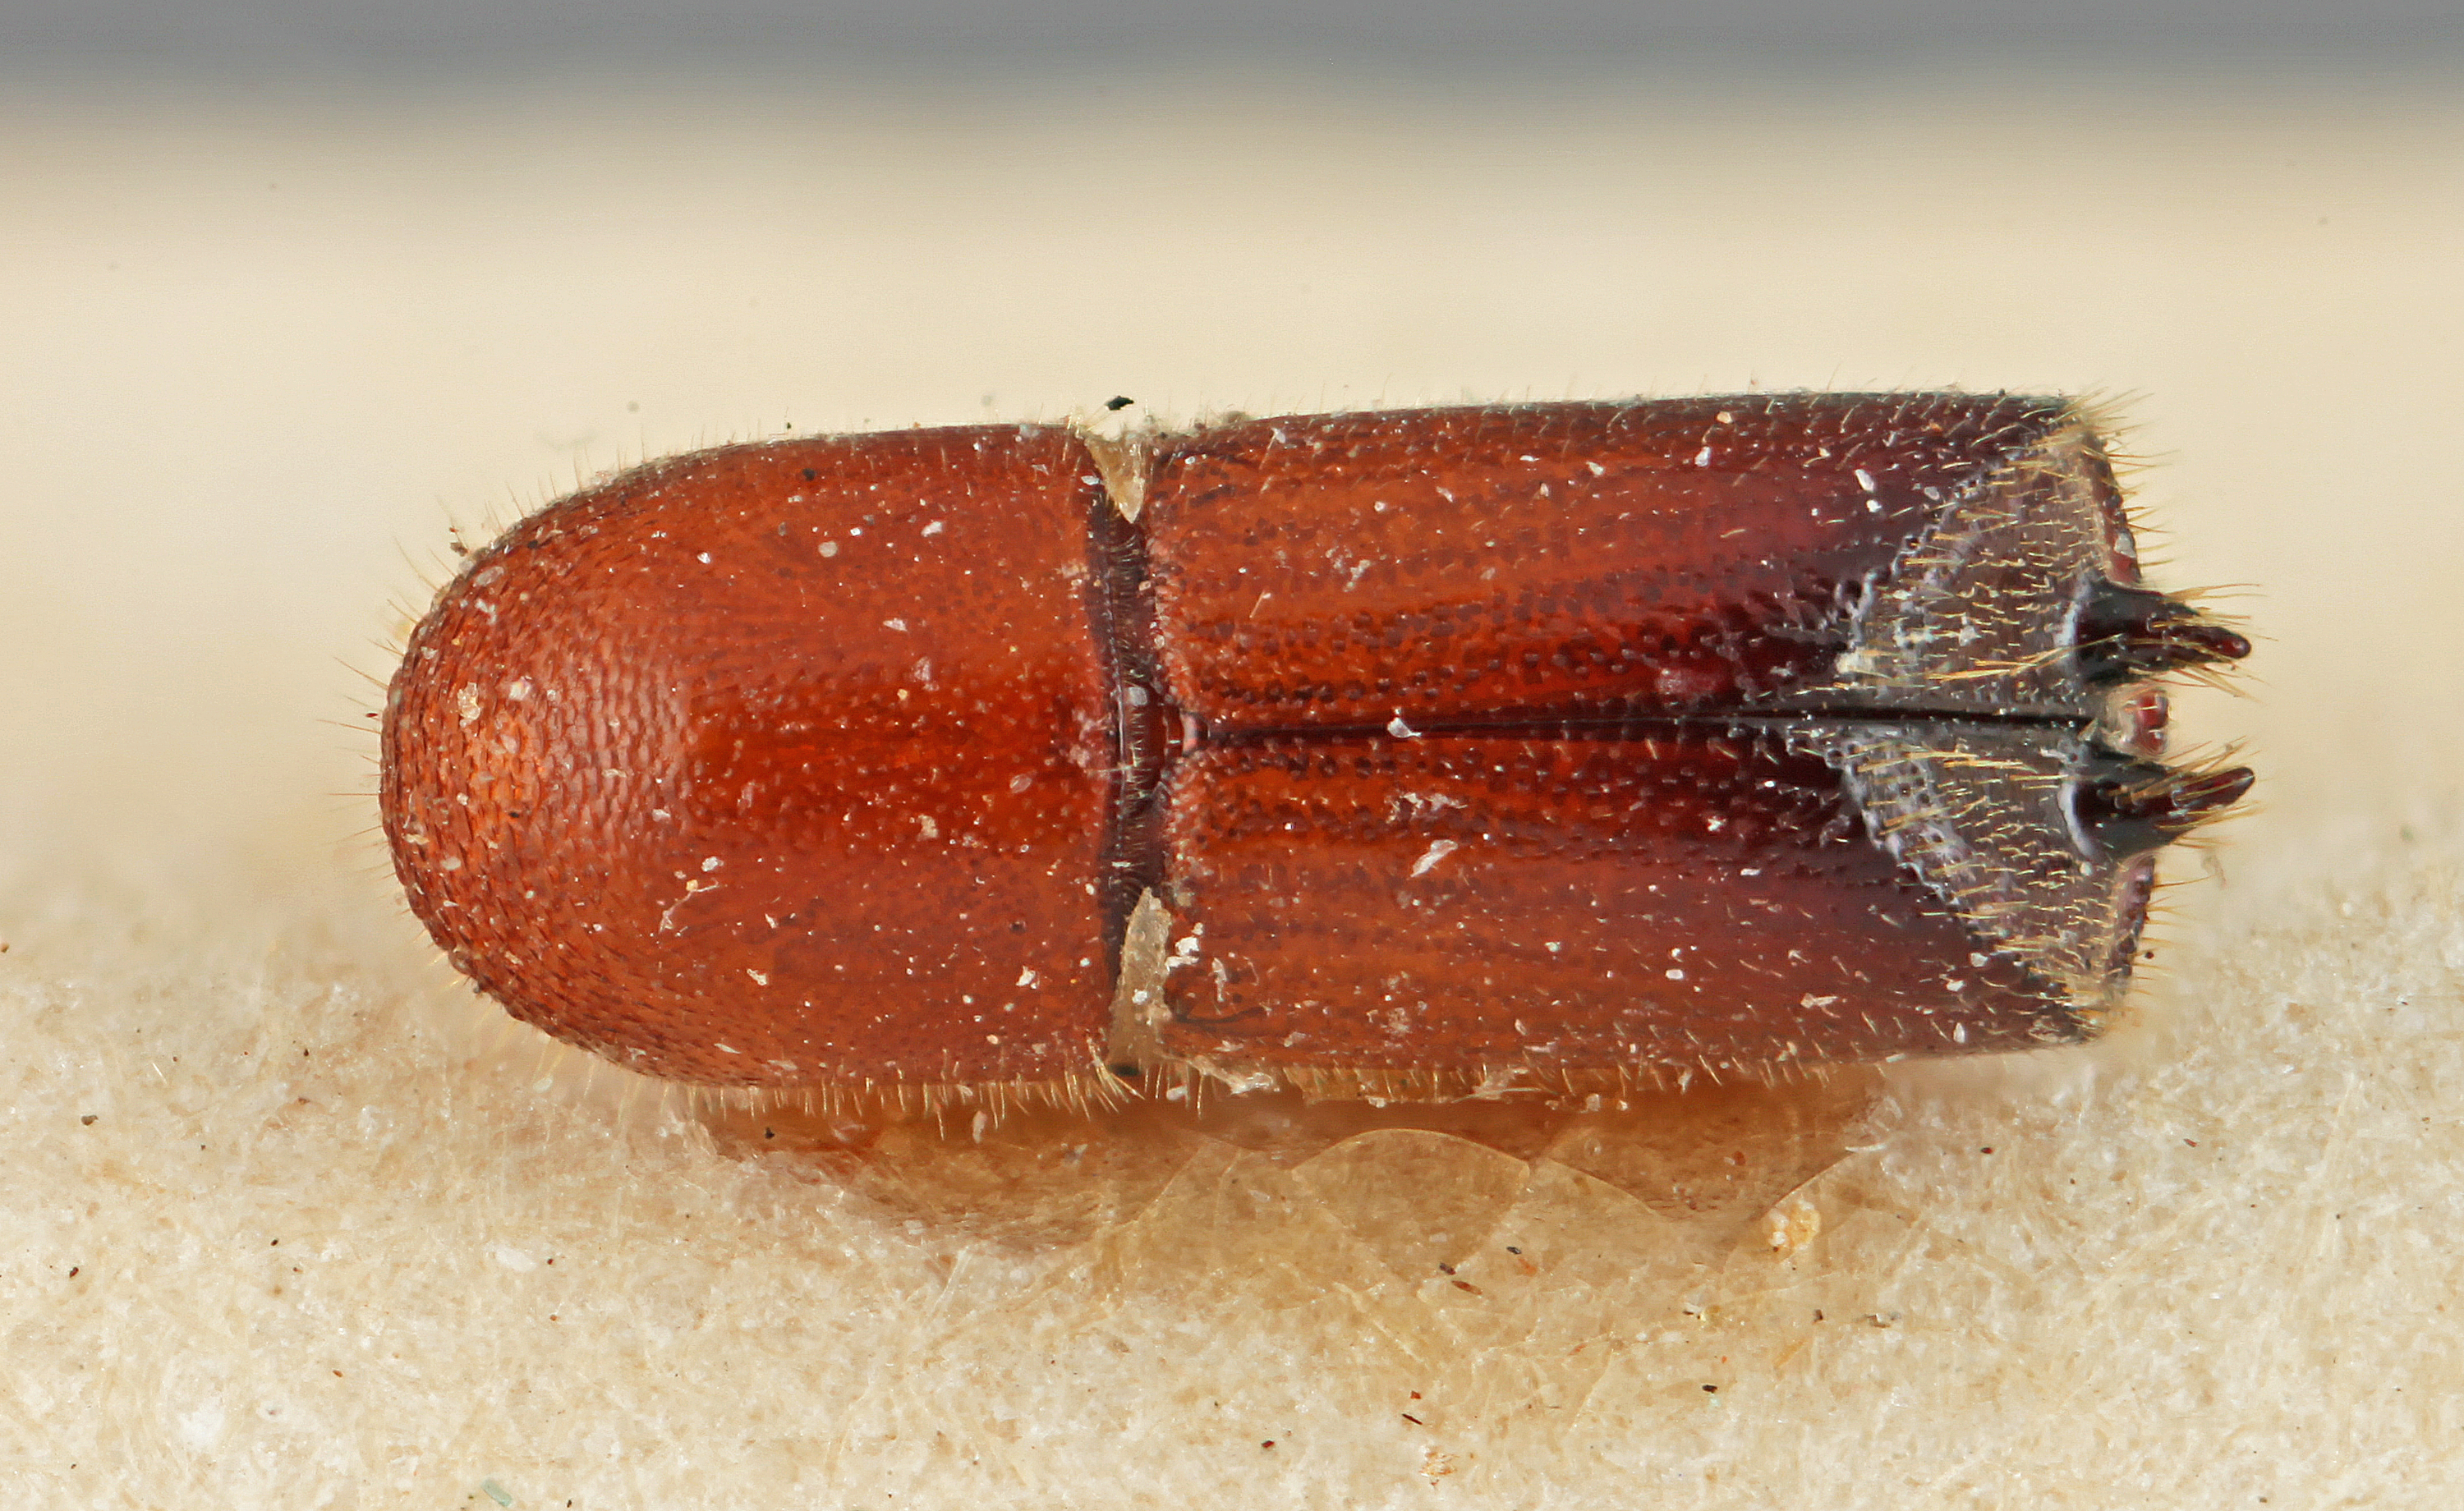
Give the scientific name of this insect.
Premnobius spinifer
